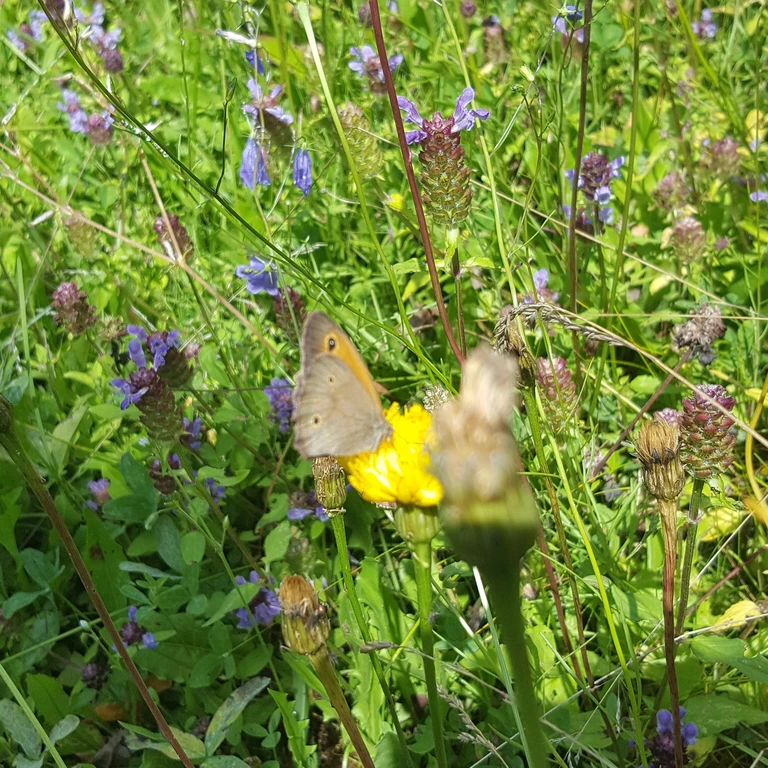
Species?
Maniola jurtina
